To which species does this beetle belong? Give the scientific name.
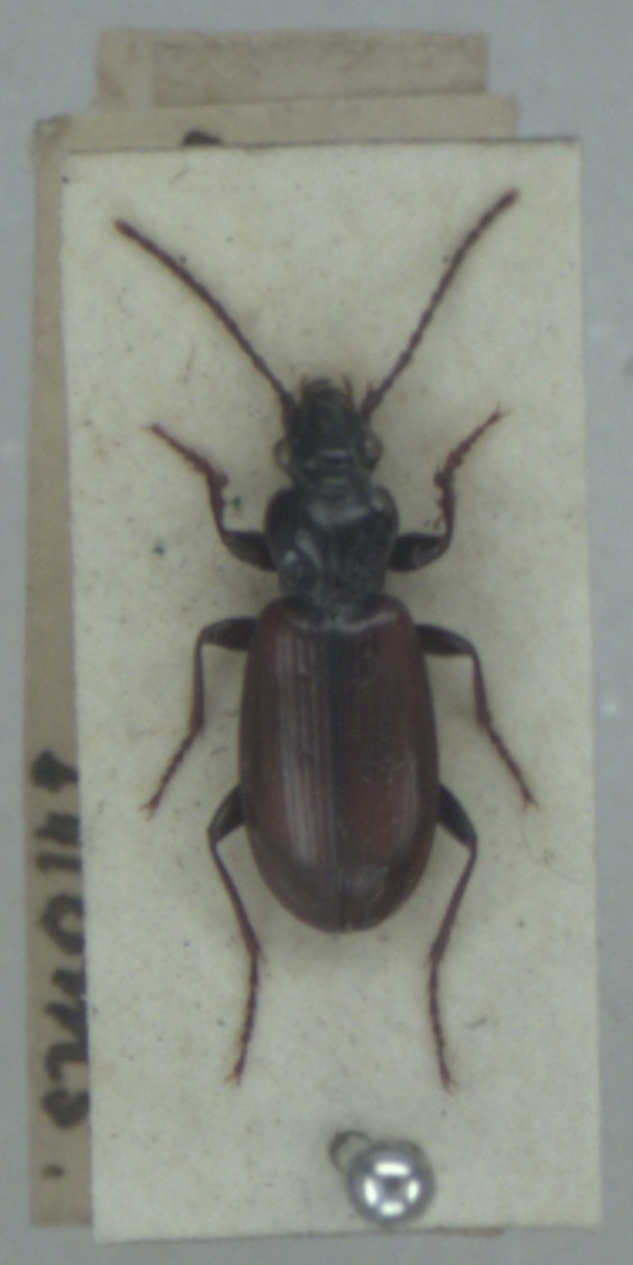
Patrobus septentrionis
